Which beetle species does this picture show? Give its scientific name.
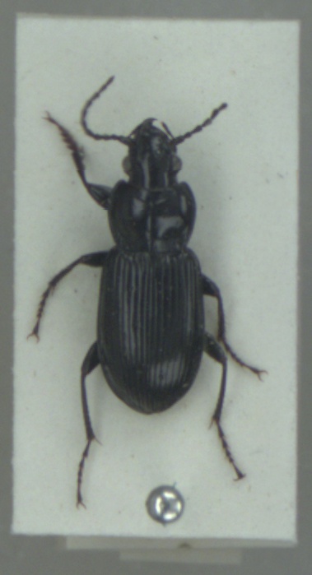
Pterostichus nigrita
